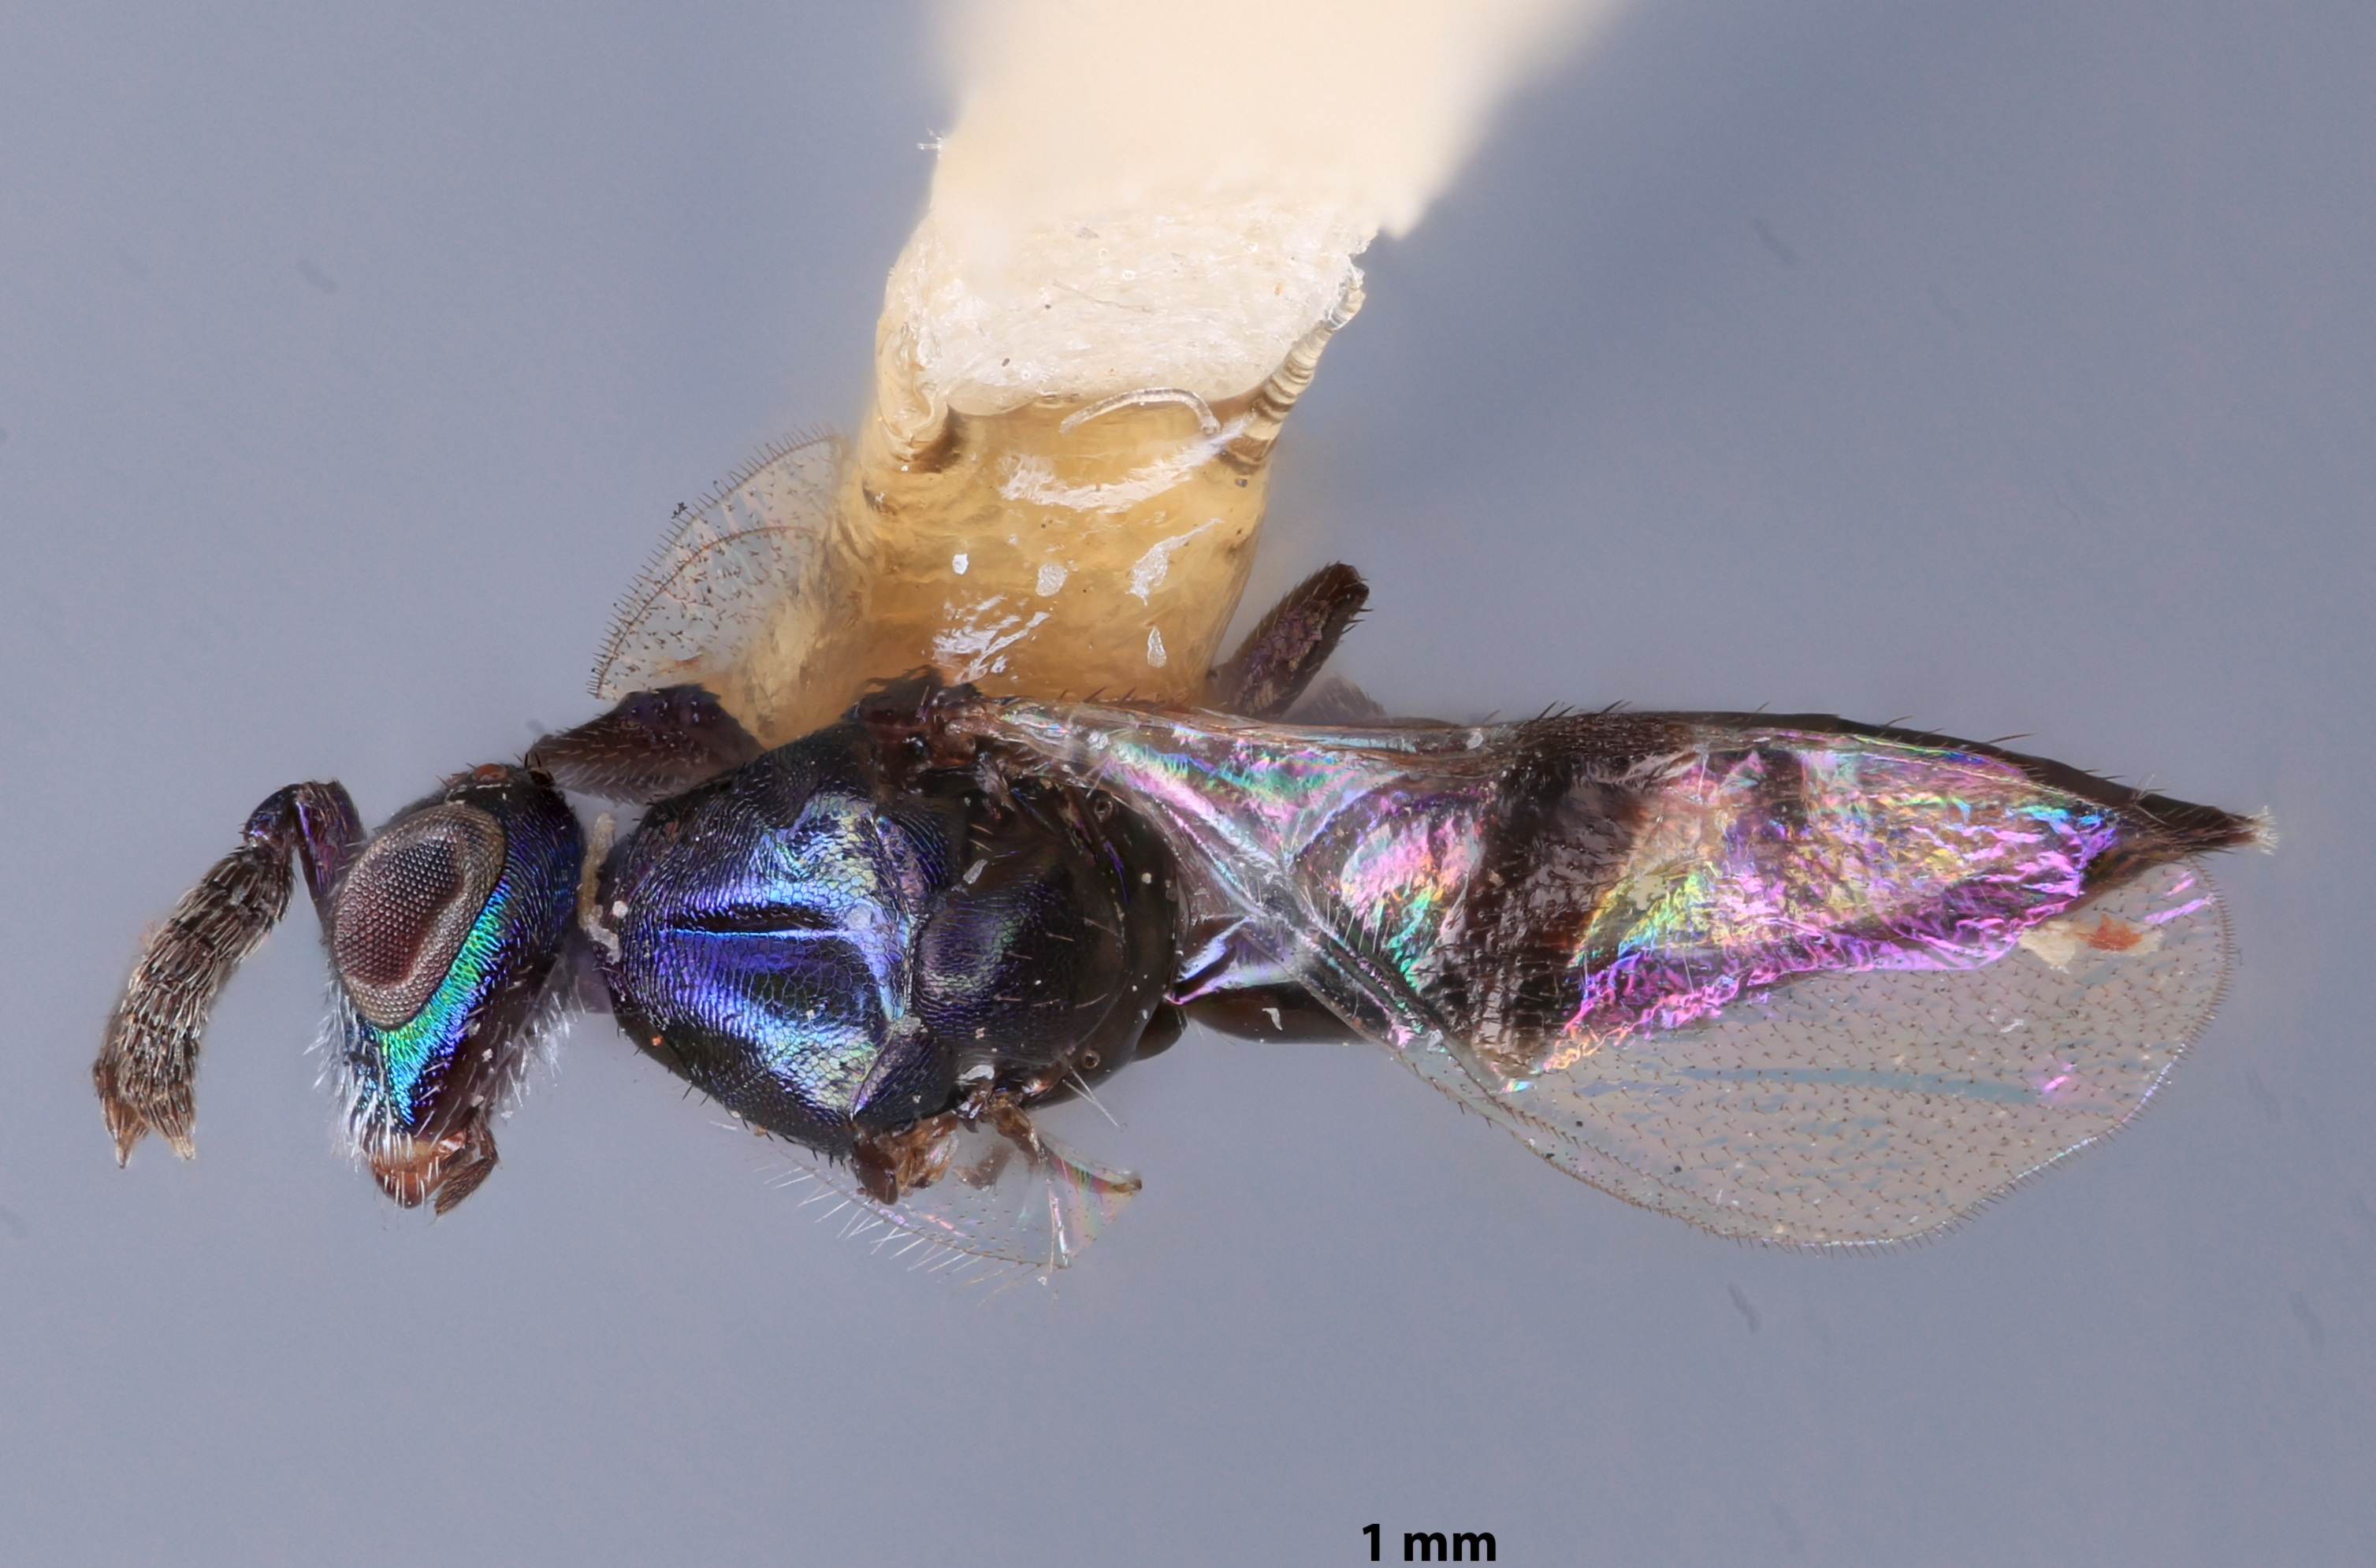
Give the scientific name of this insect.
Metacolus keeni
